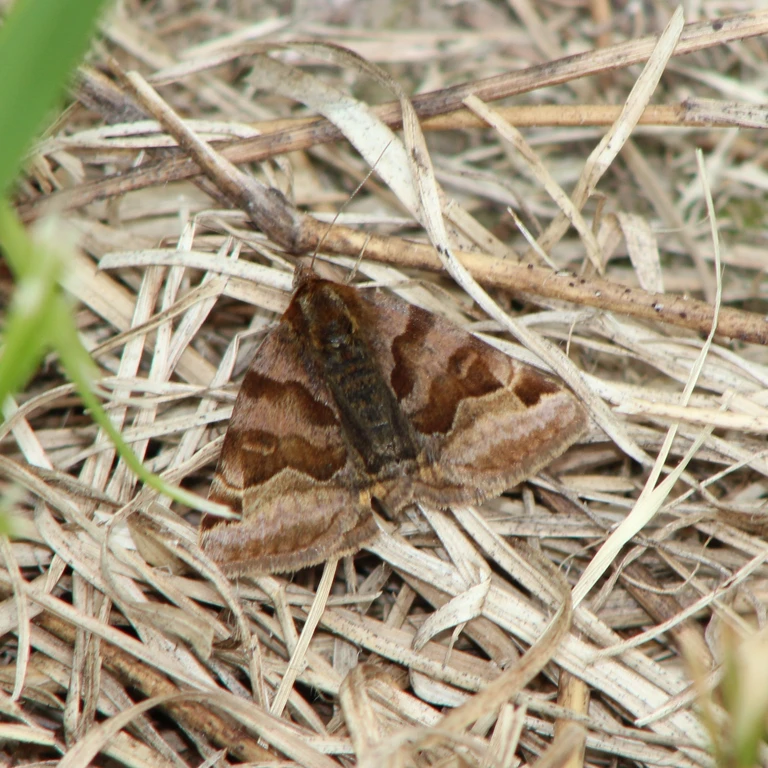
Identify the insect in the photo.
Euclidia glyphica
